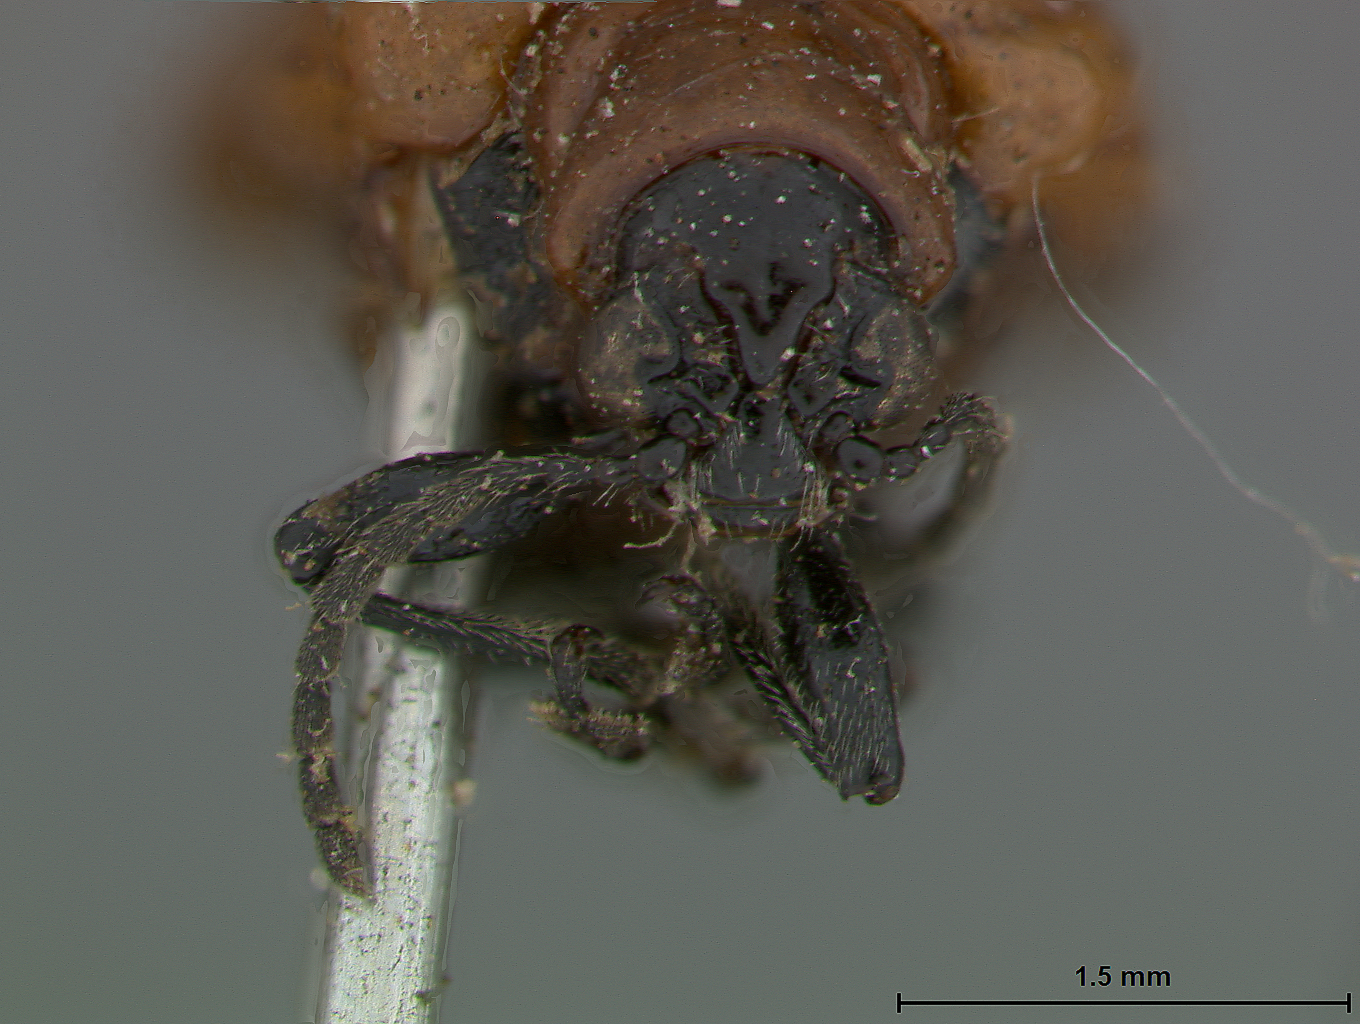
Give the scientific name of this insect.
Lema cognata
